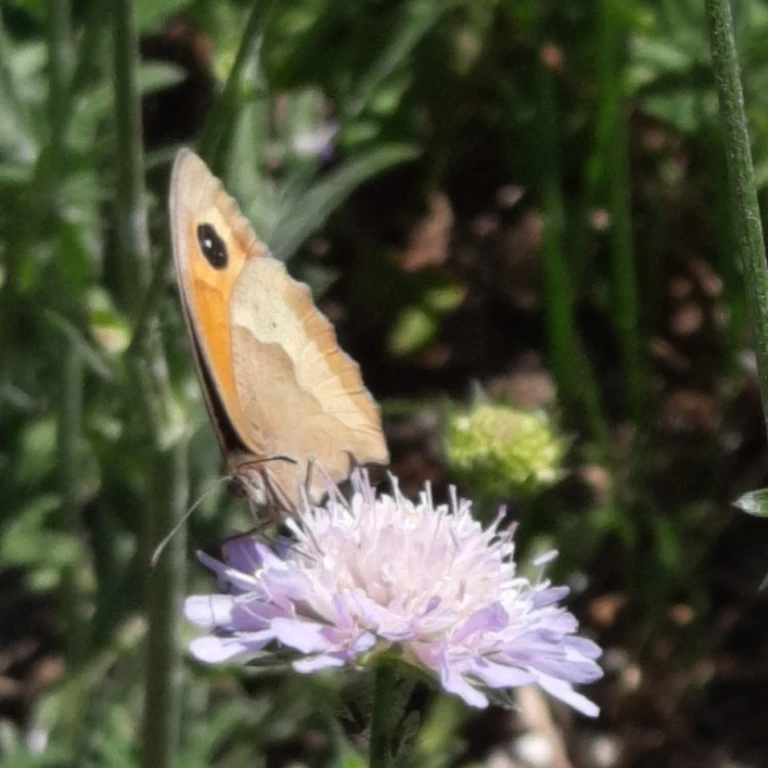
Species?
Maniola jurtina
